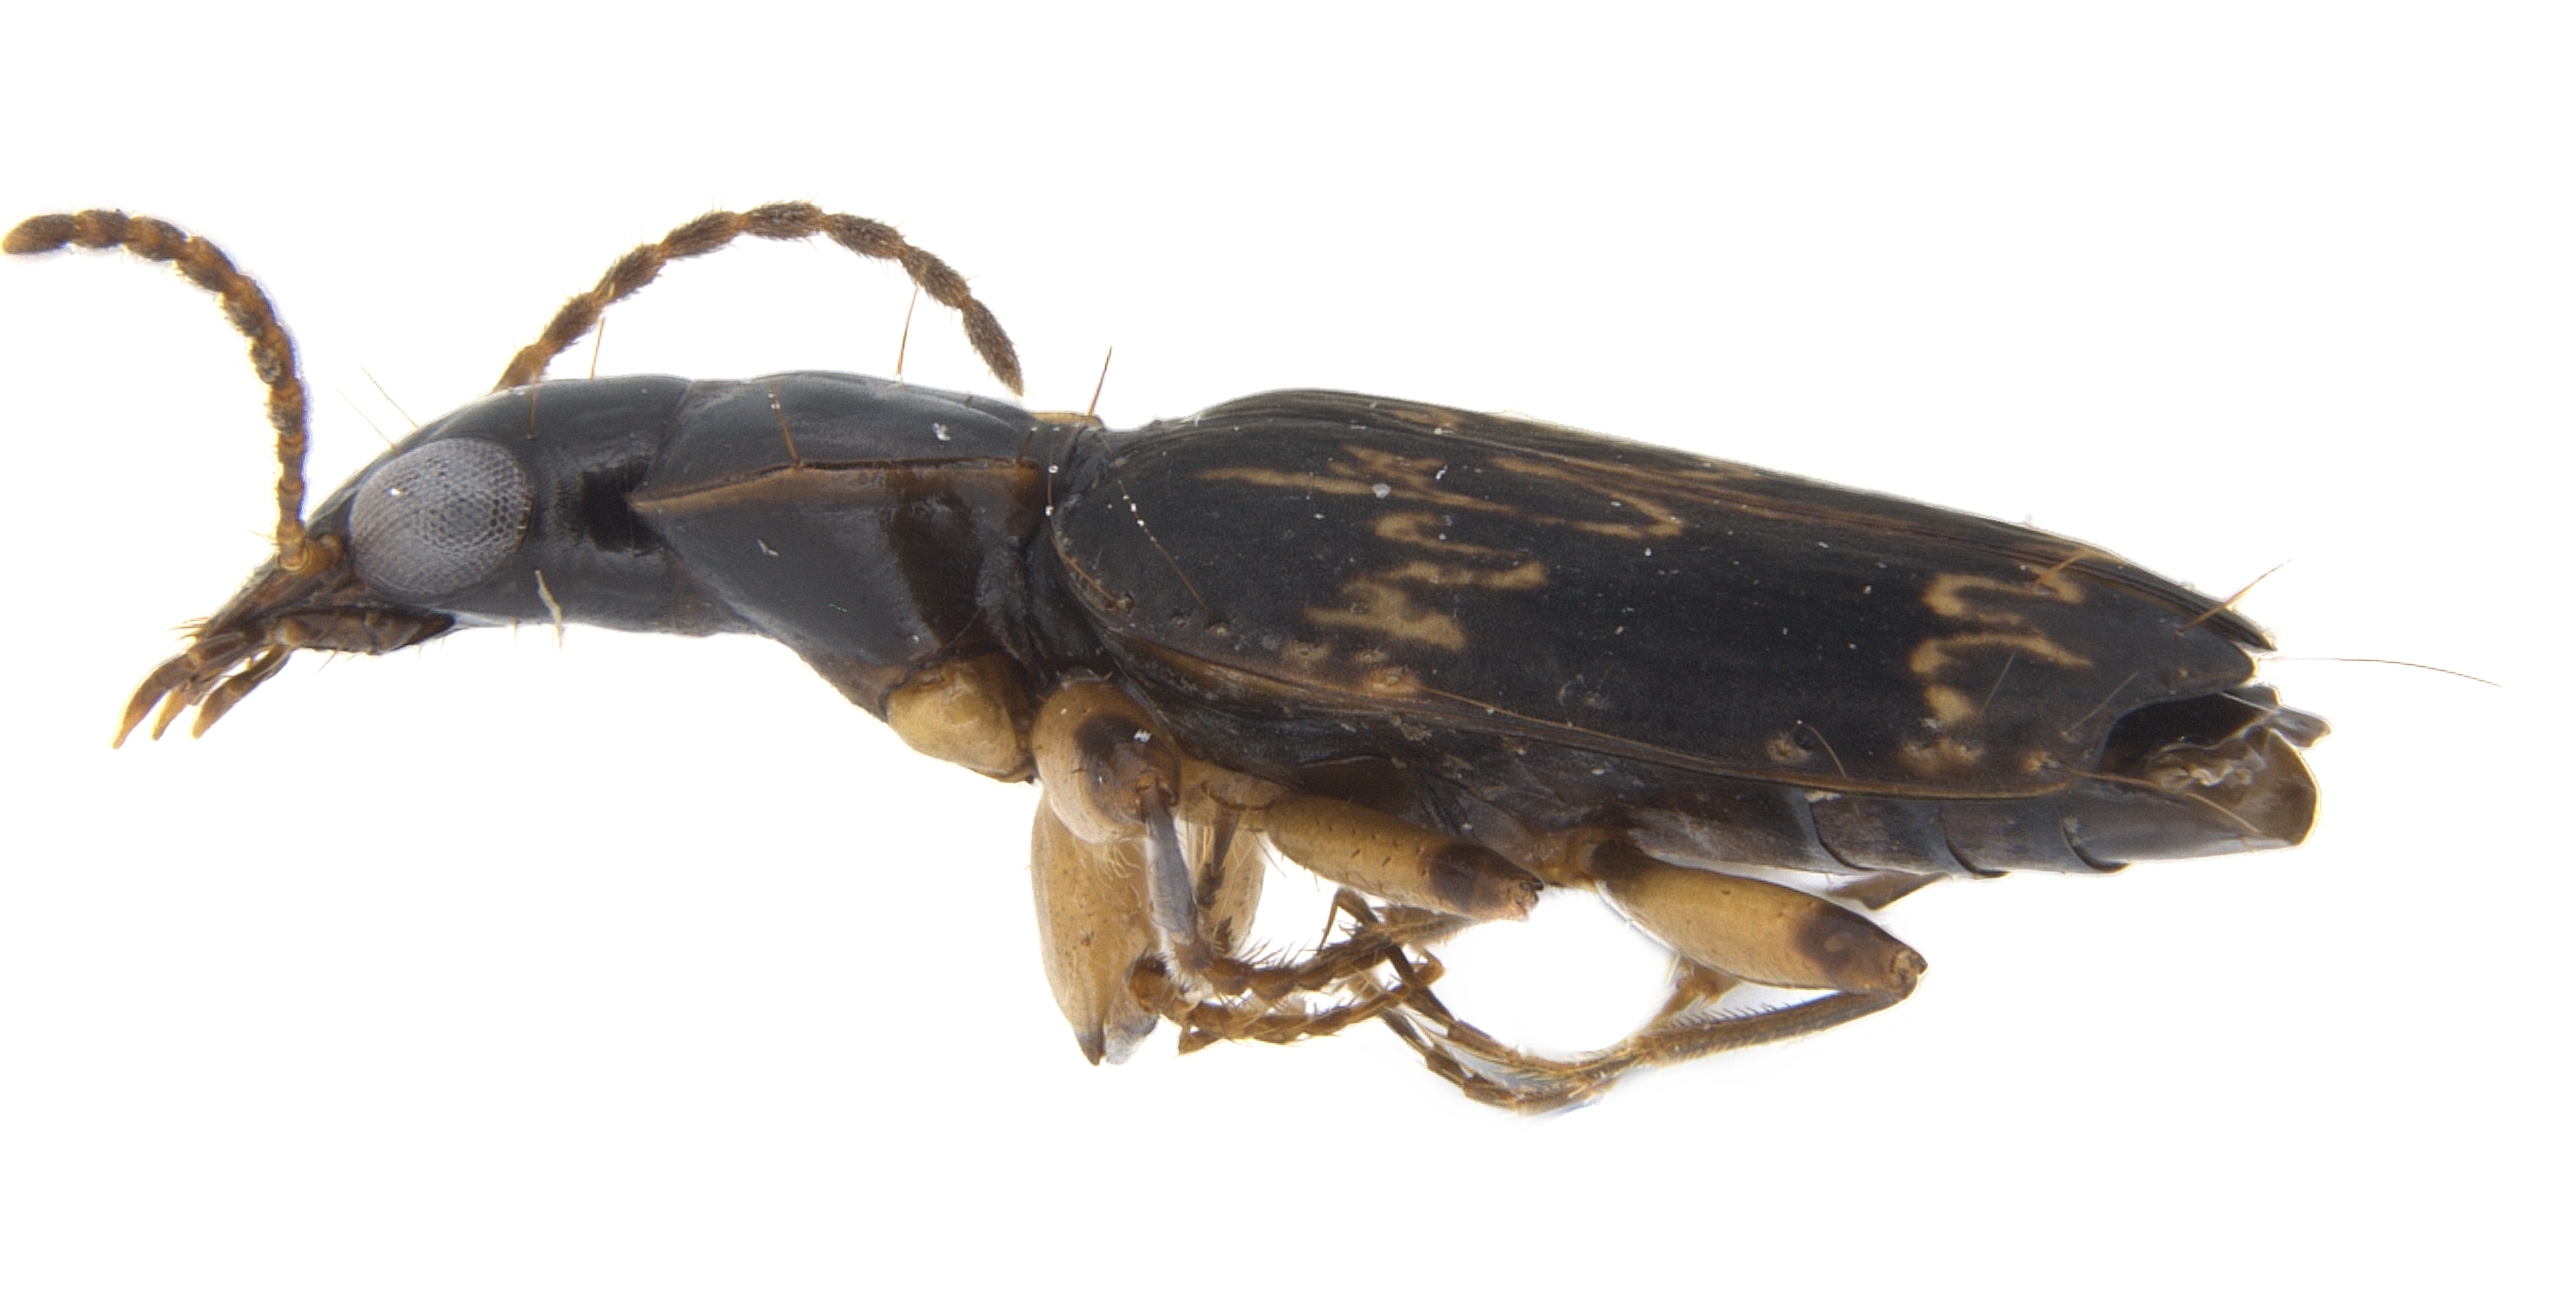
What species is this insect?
Phloeoxena limbicollis
